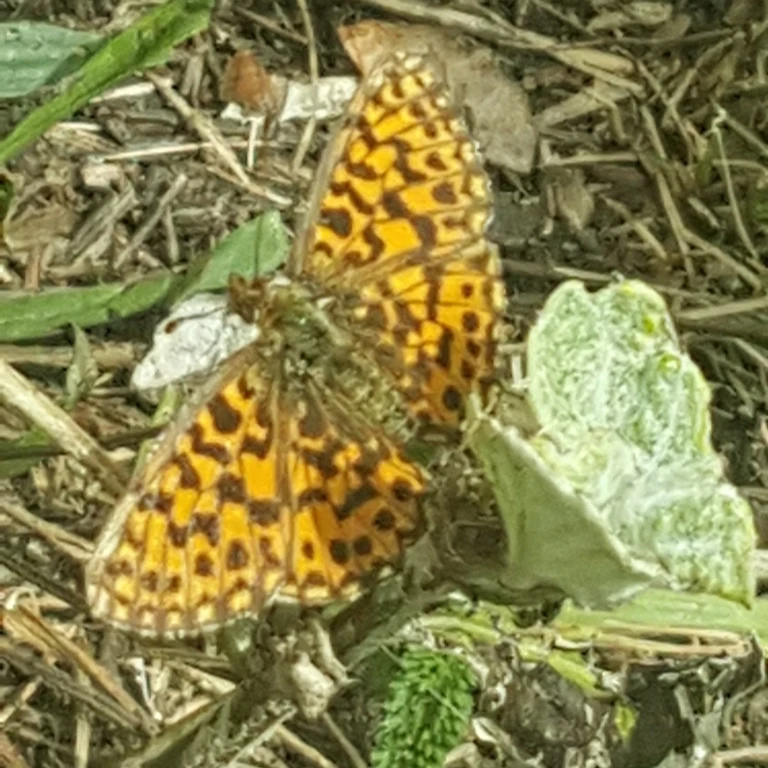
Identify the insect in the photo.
Boloria dia
